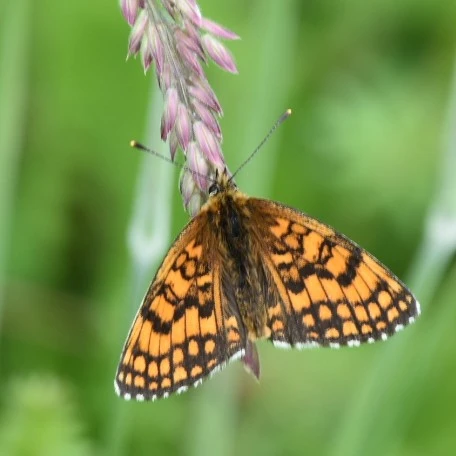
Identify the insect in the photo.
Melitaea athalia
